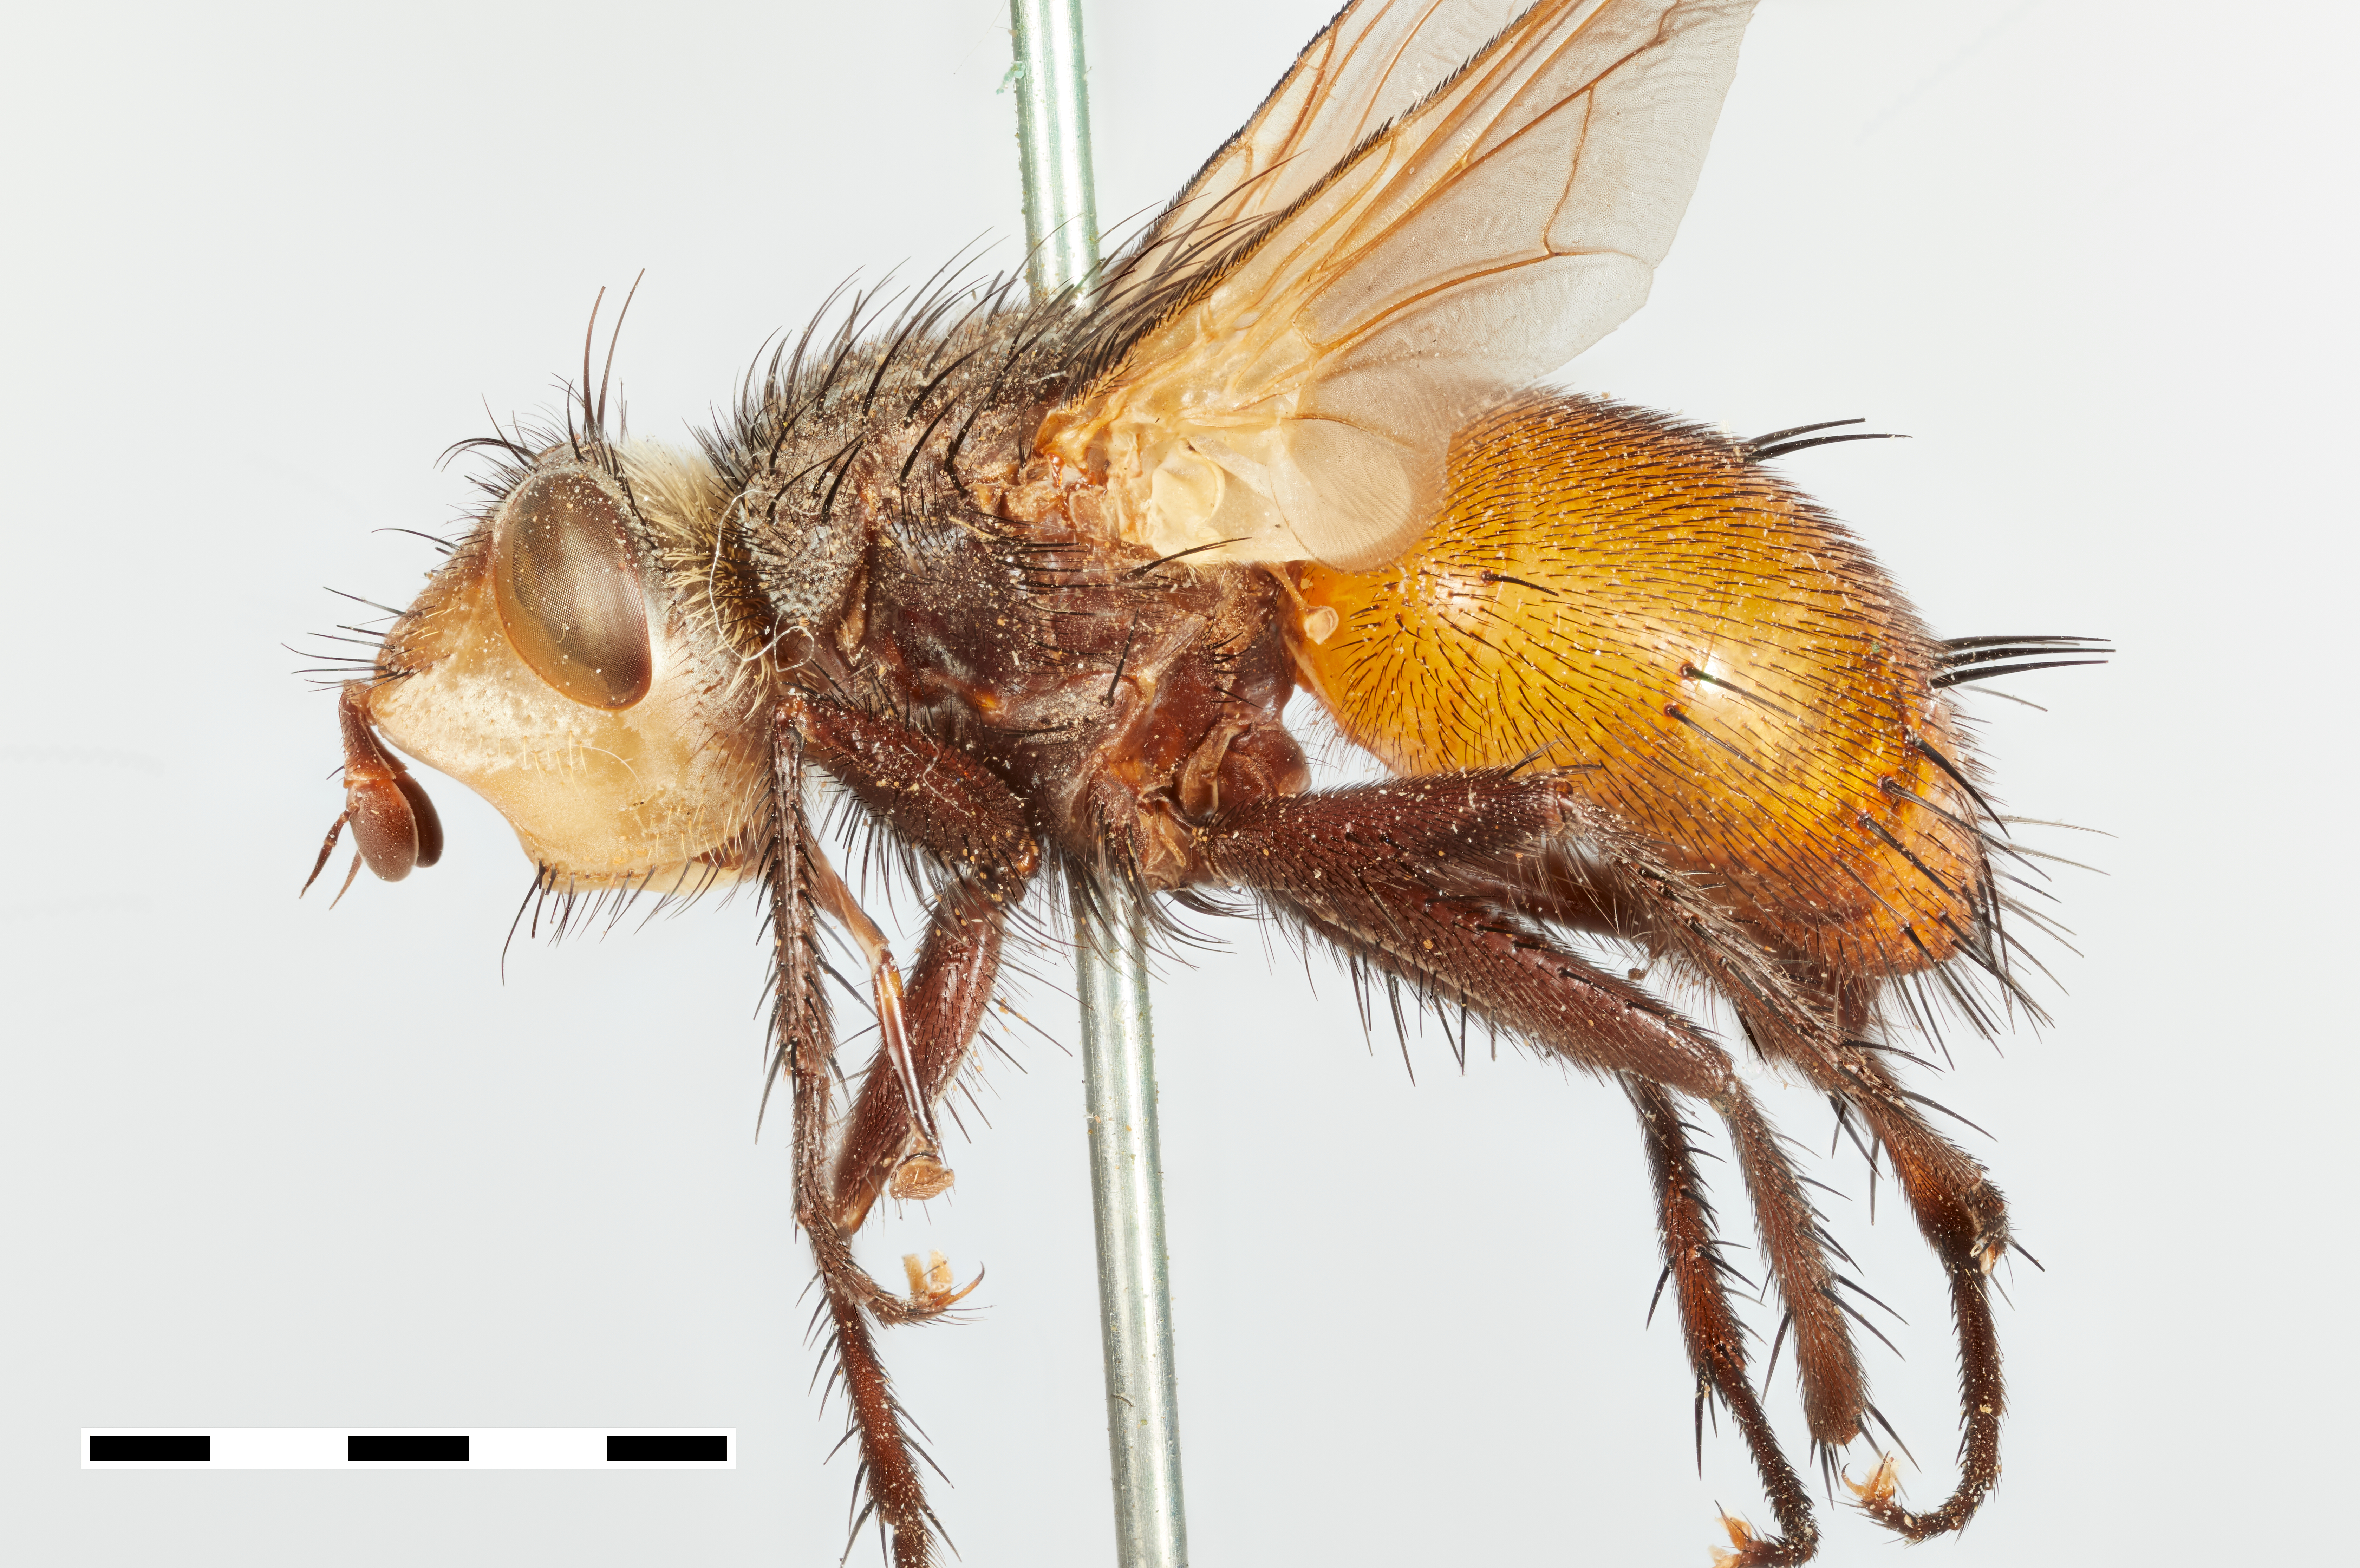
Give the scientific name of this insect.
Echinomyia palpalis
